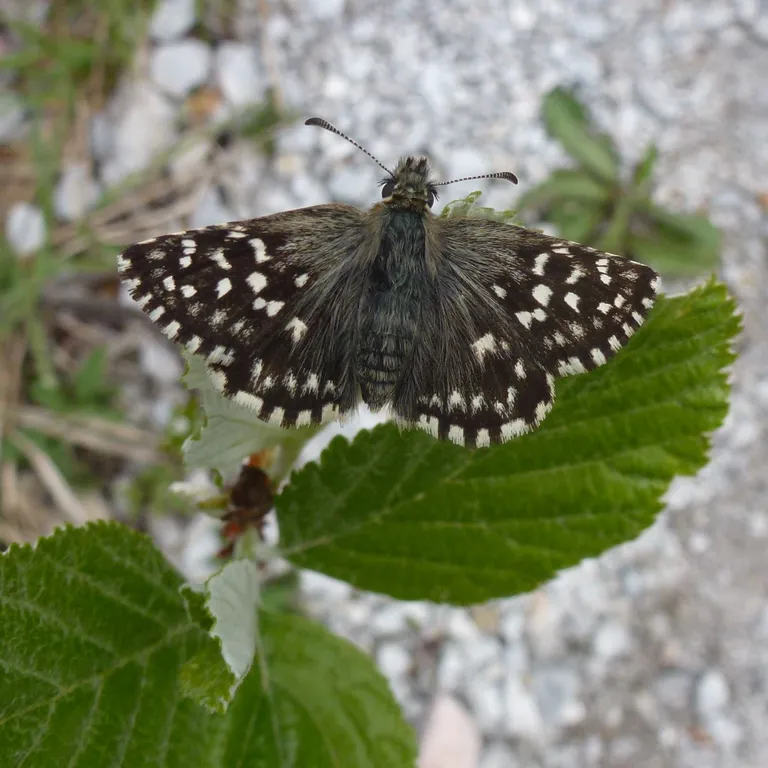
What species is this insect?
Pyrgus malvae
